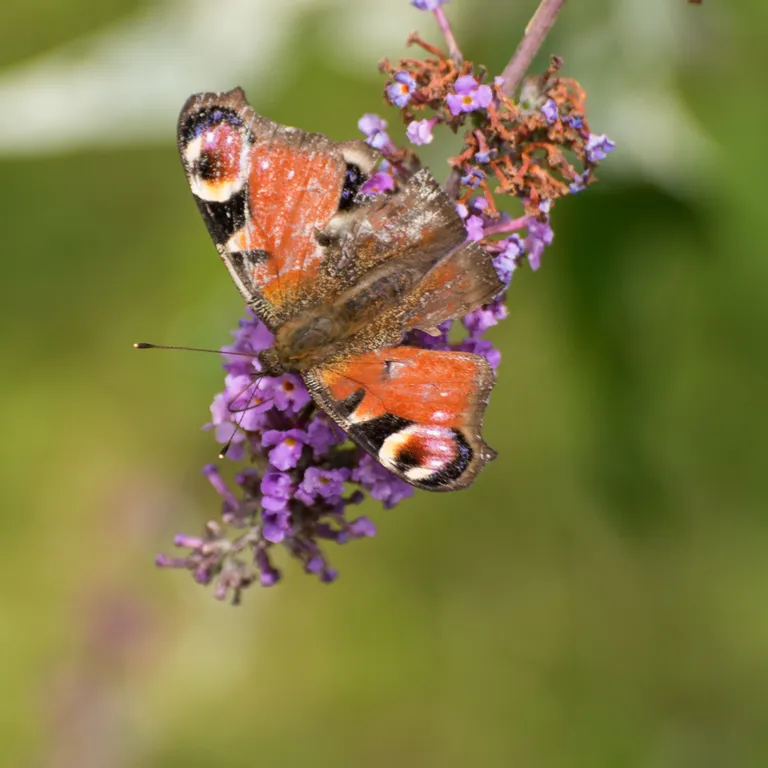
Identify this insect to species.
Aglais io
